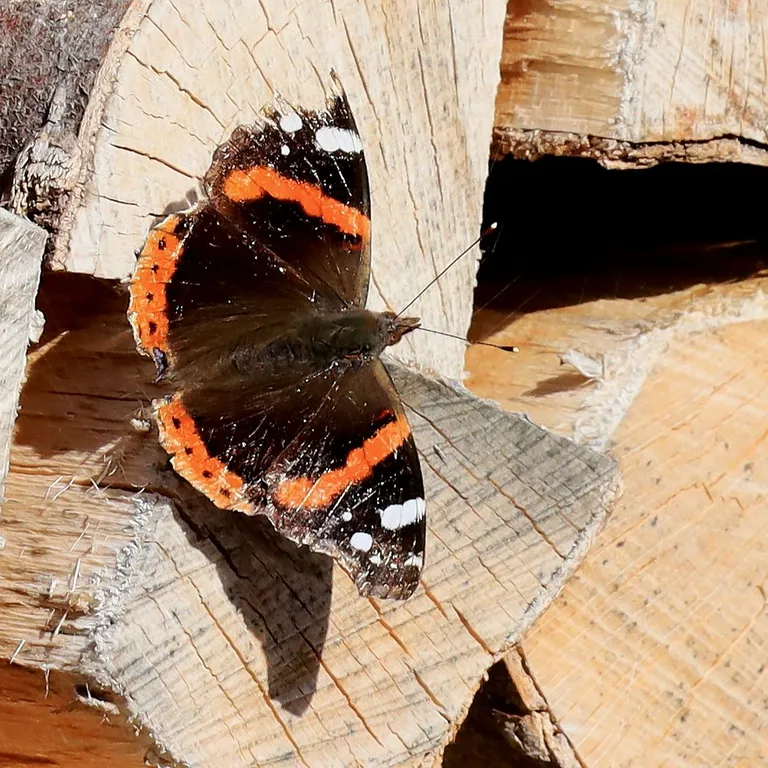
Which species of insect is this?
Vanessa atalanta
